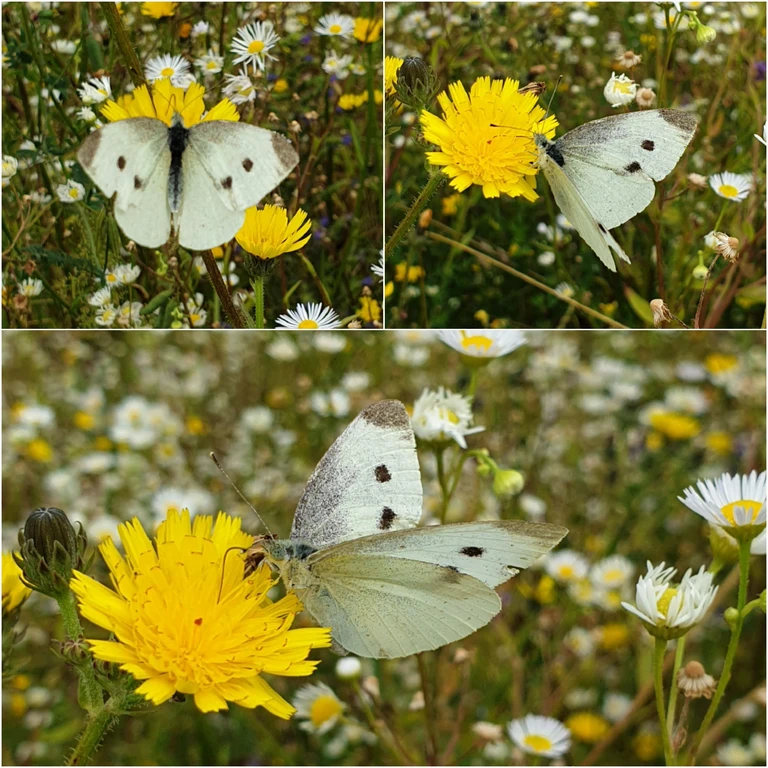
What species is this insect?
Pieris rapae
